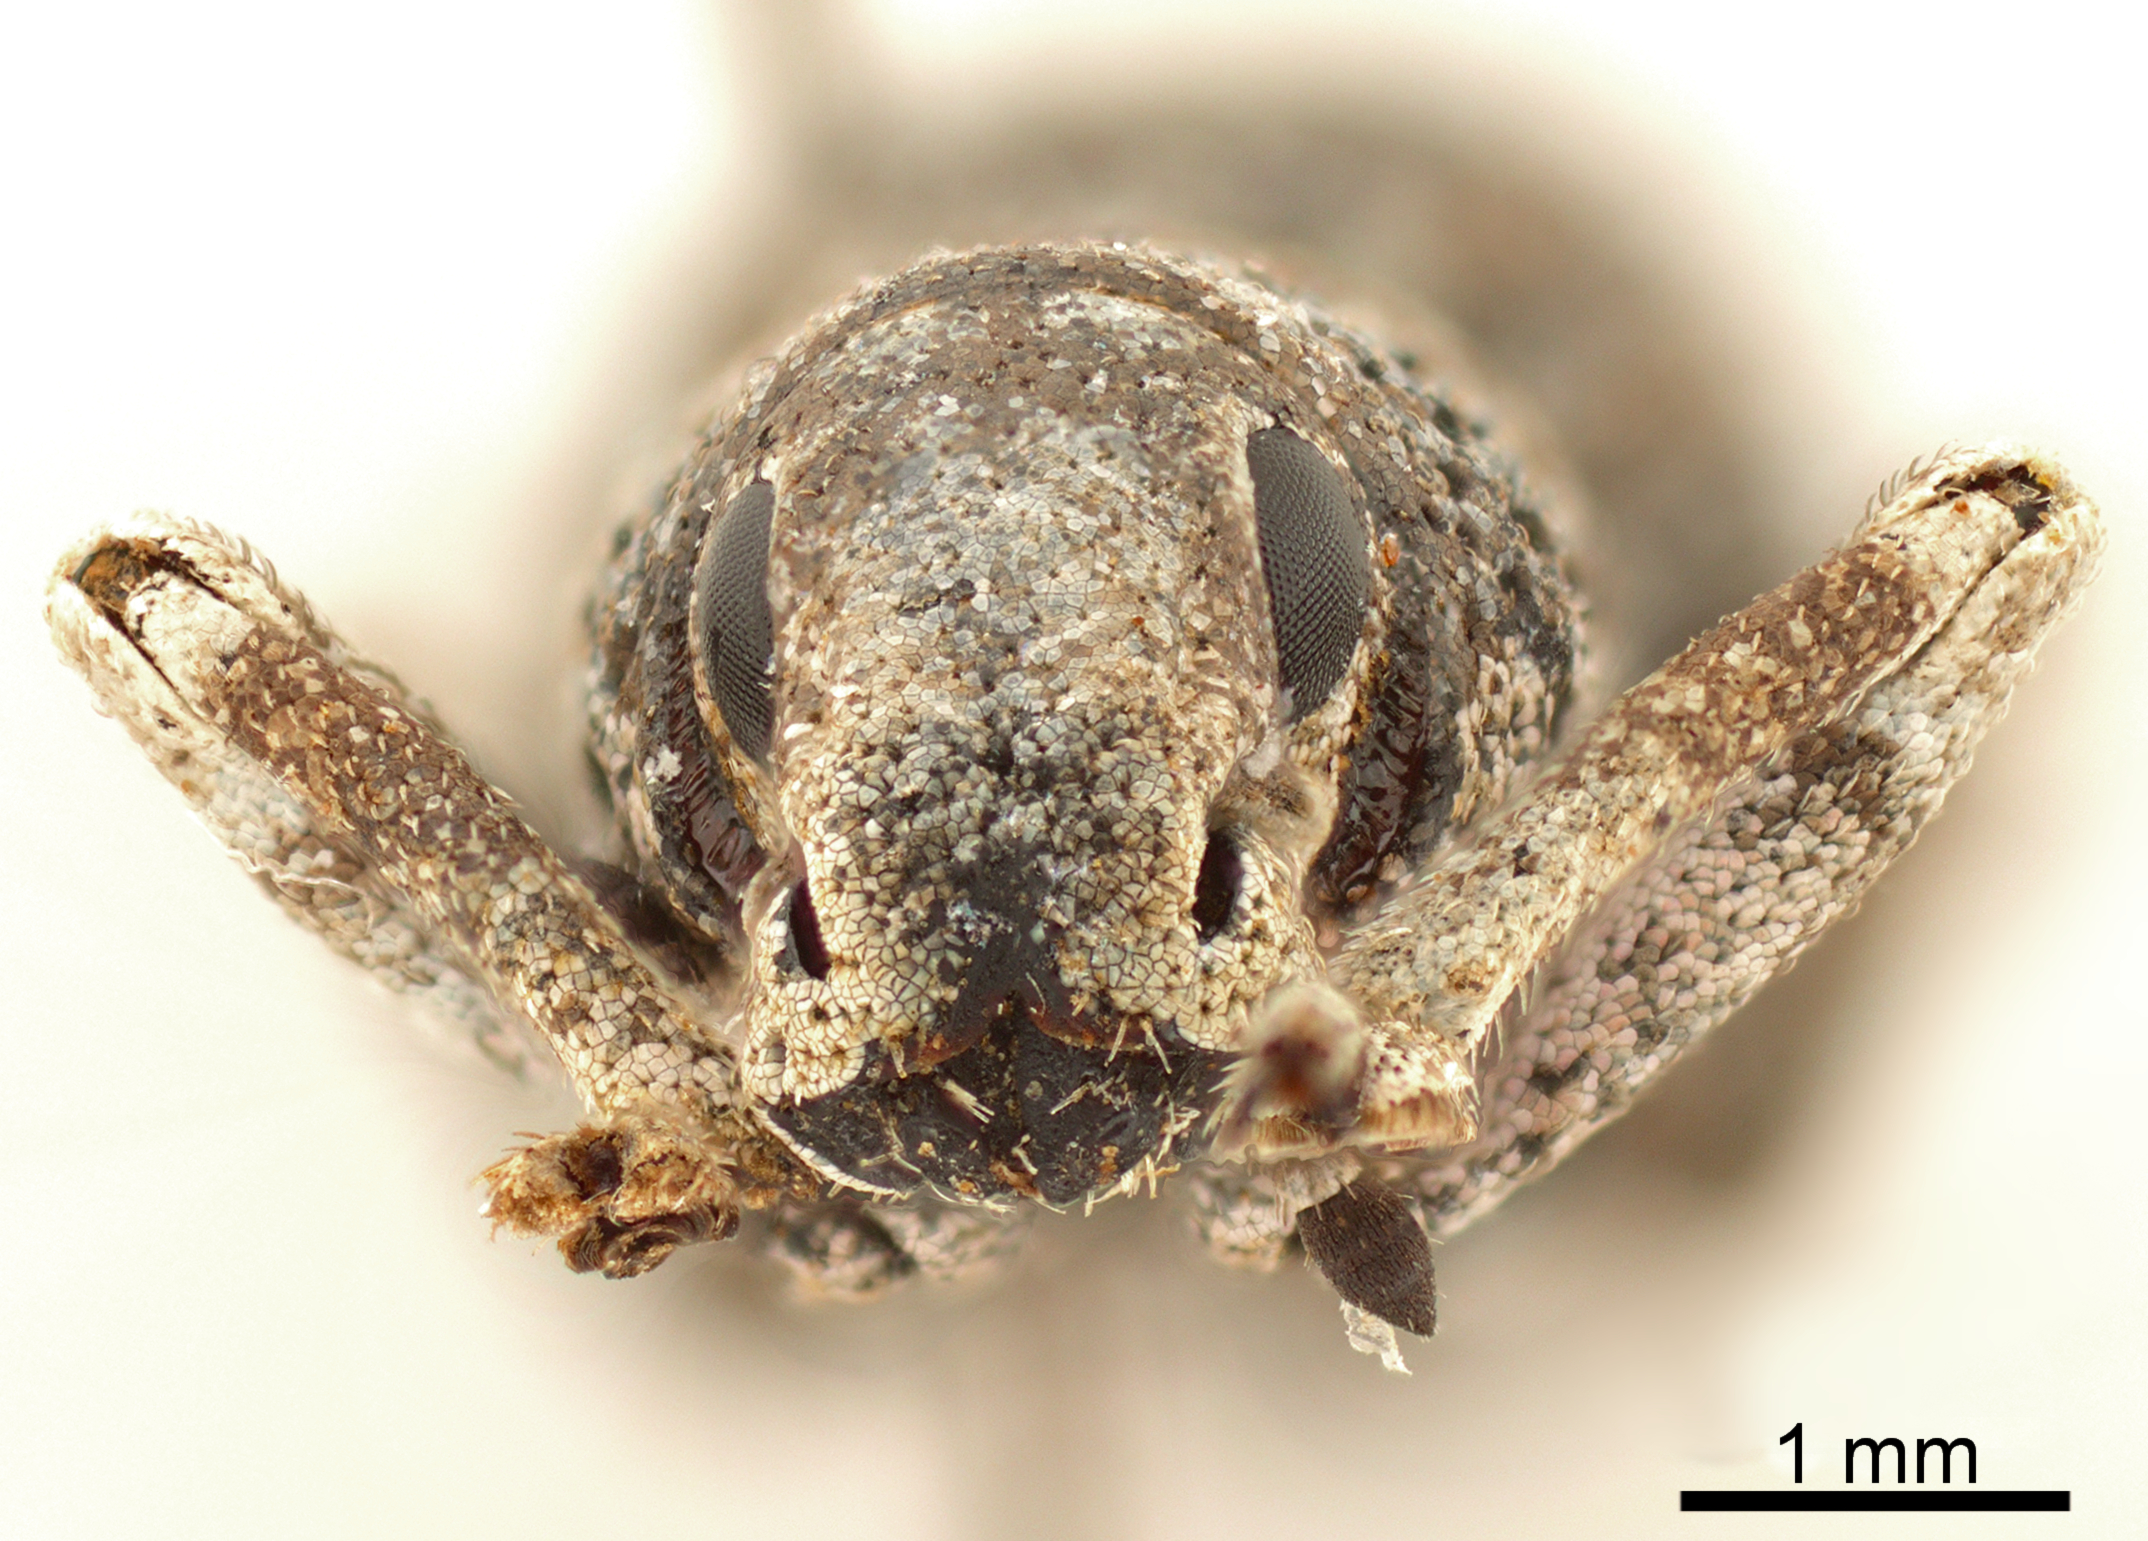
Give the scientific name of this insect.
Ophryastes turbinatus
